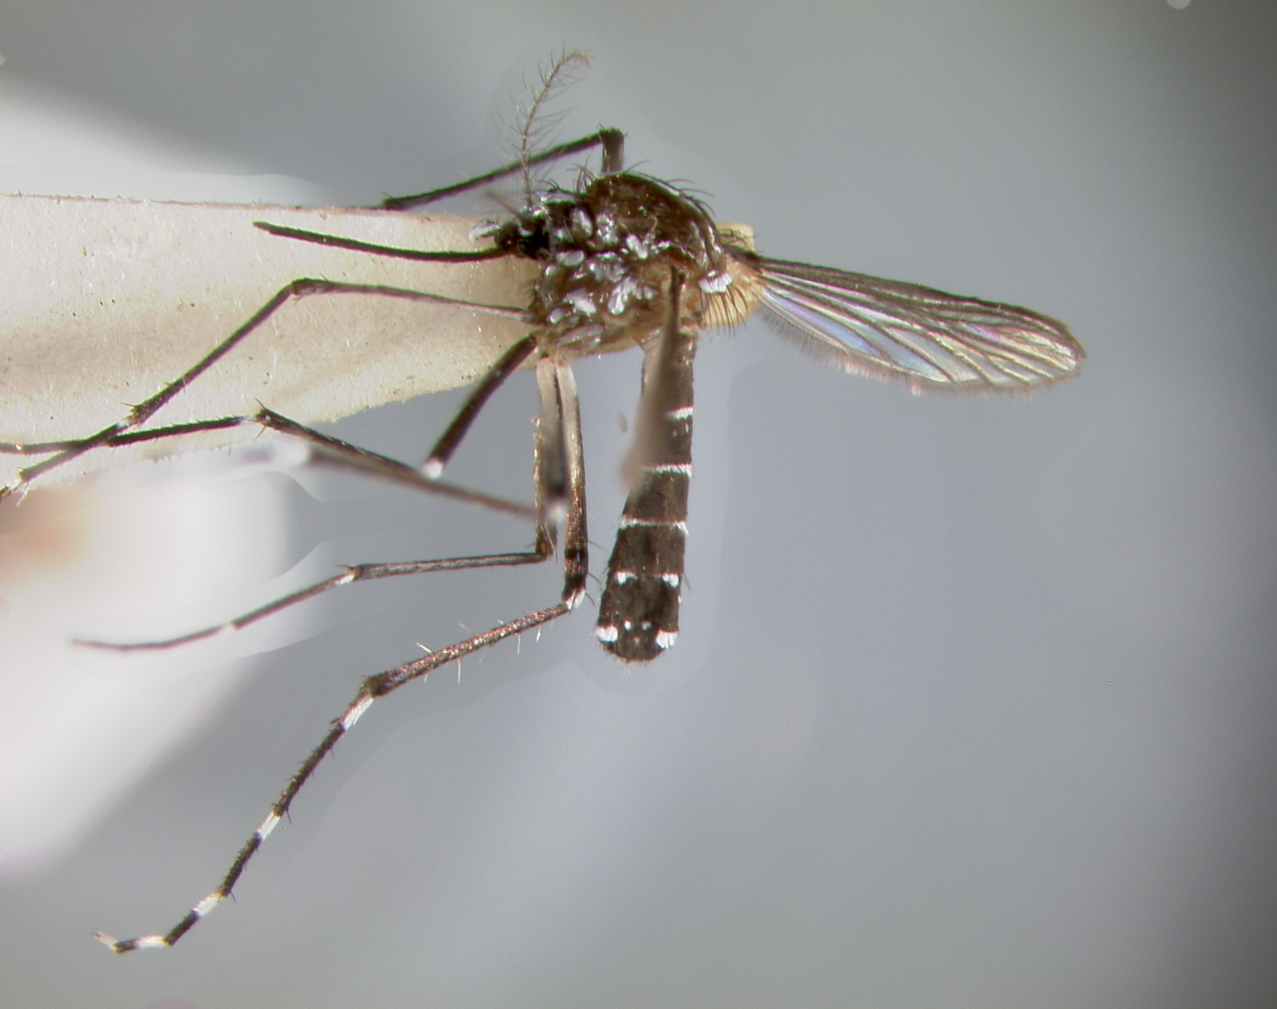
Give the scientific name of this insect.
Aedes albopictus
